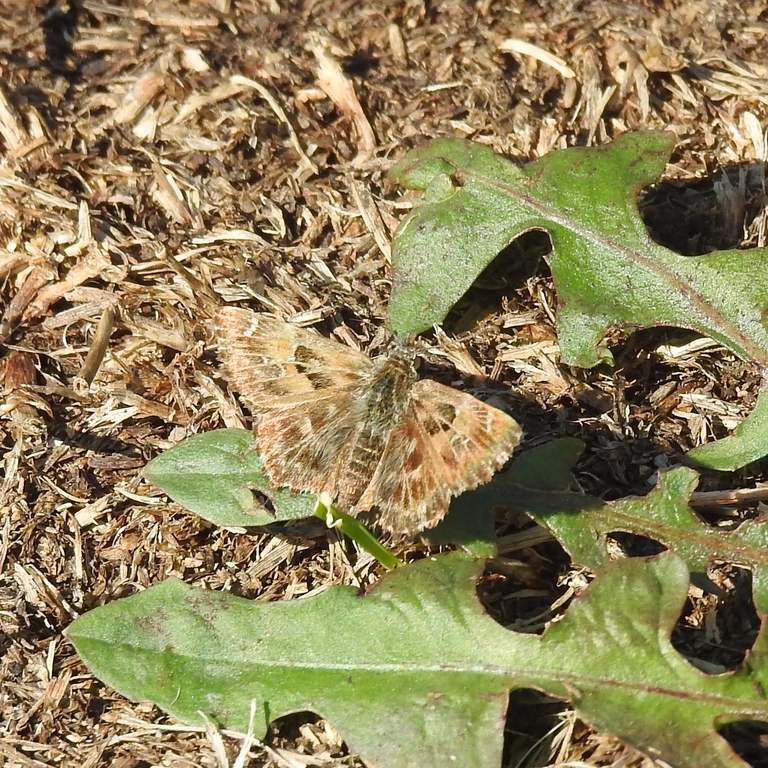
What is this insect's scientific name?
Carcharodus alceae
